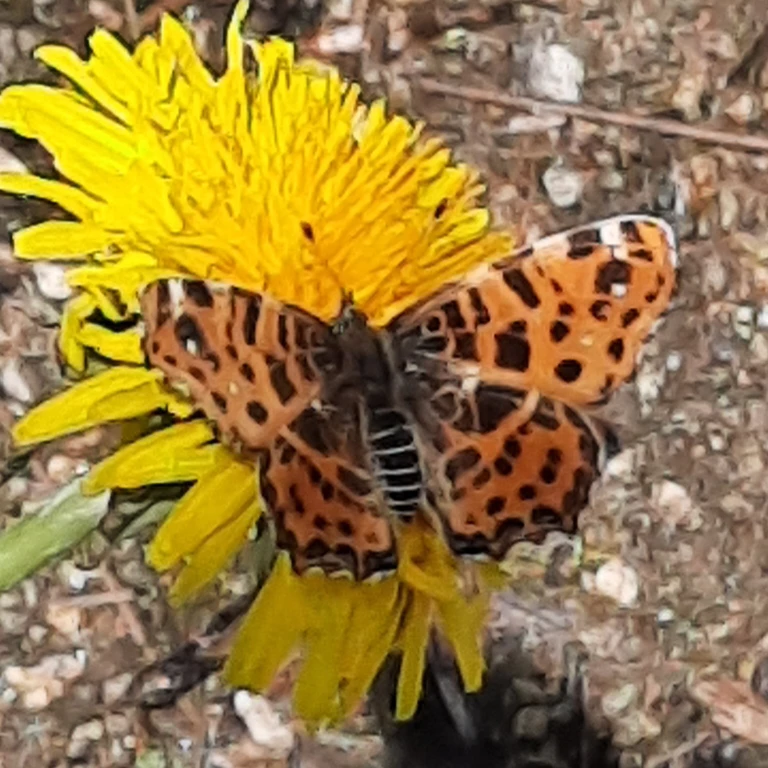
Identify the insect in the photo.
Araschnia levana
